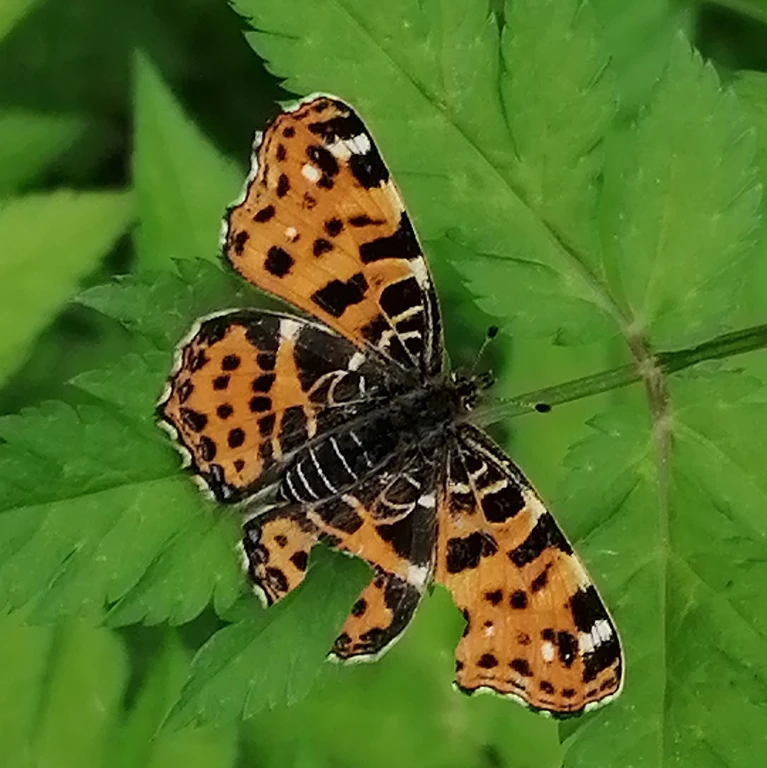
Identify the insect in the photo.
Araschnia levana
